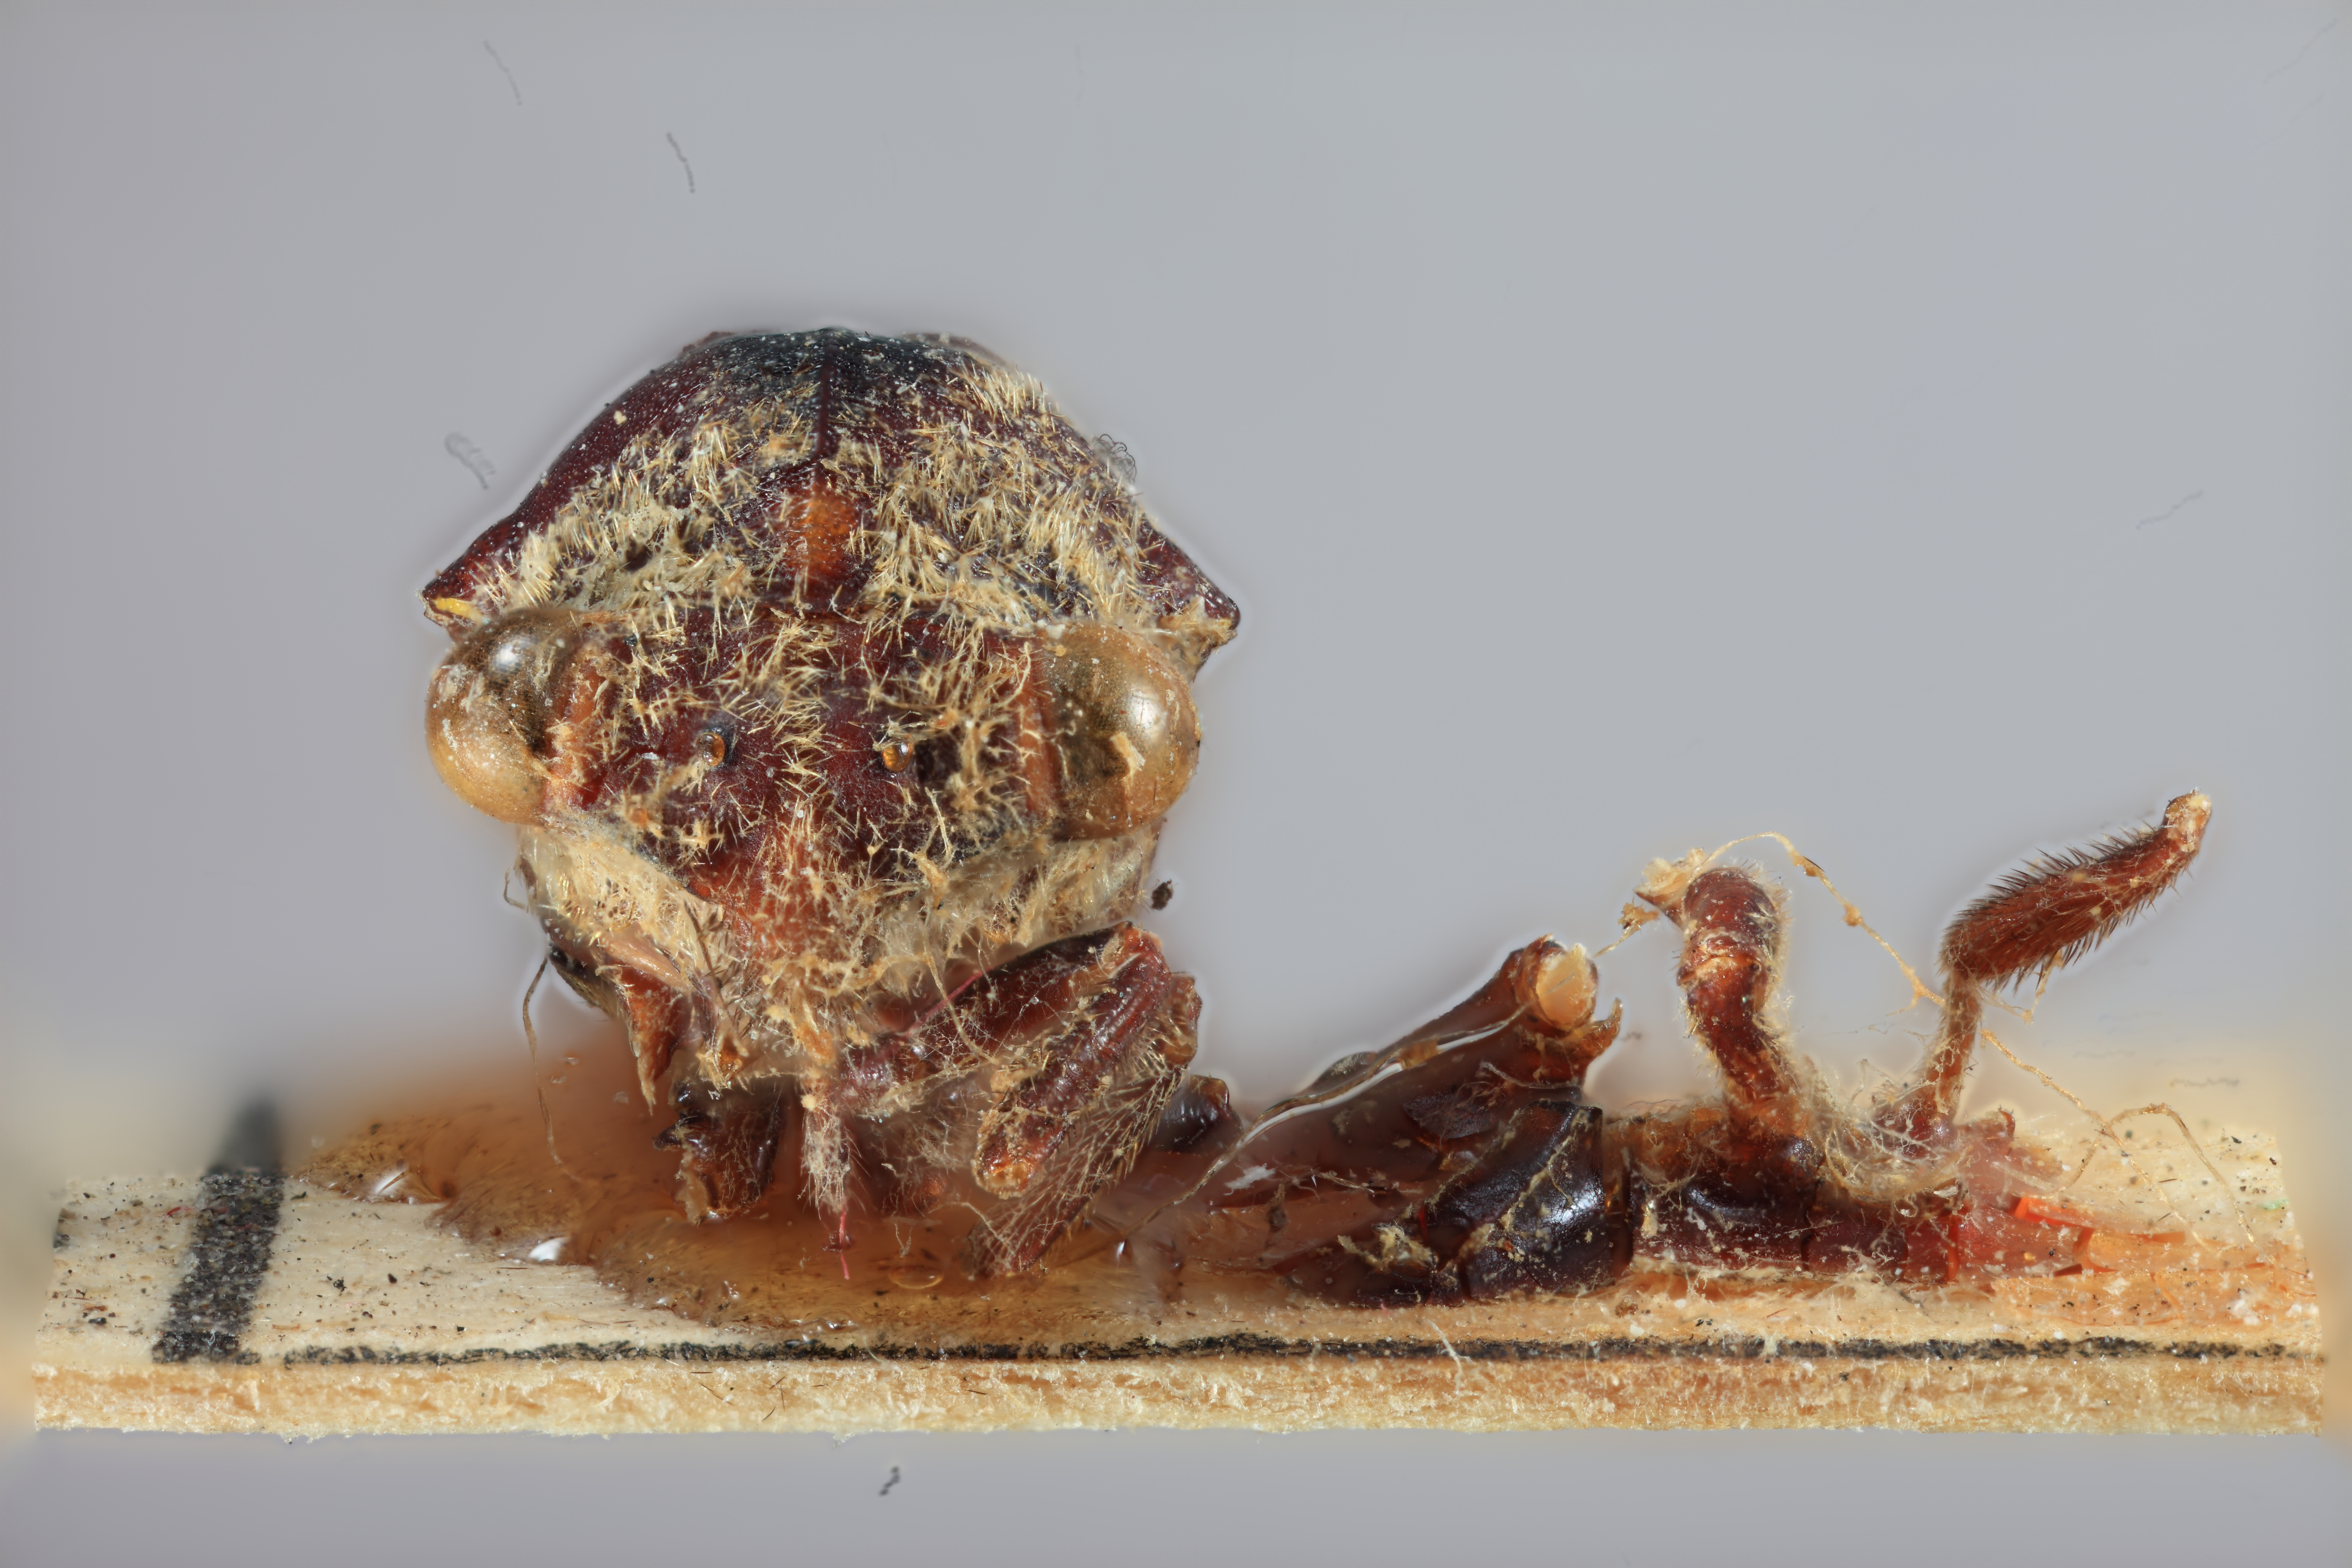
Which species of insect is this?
Lallemandia nodosa
